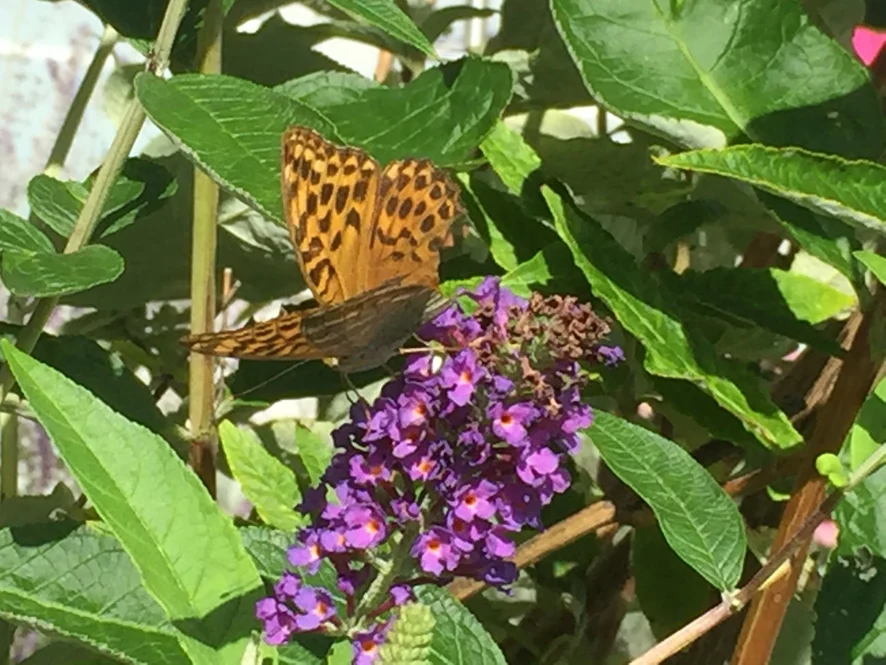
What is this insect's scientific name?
Argynnis paphia
